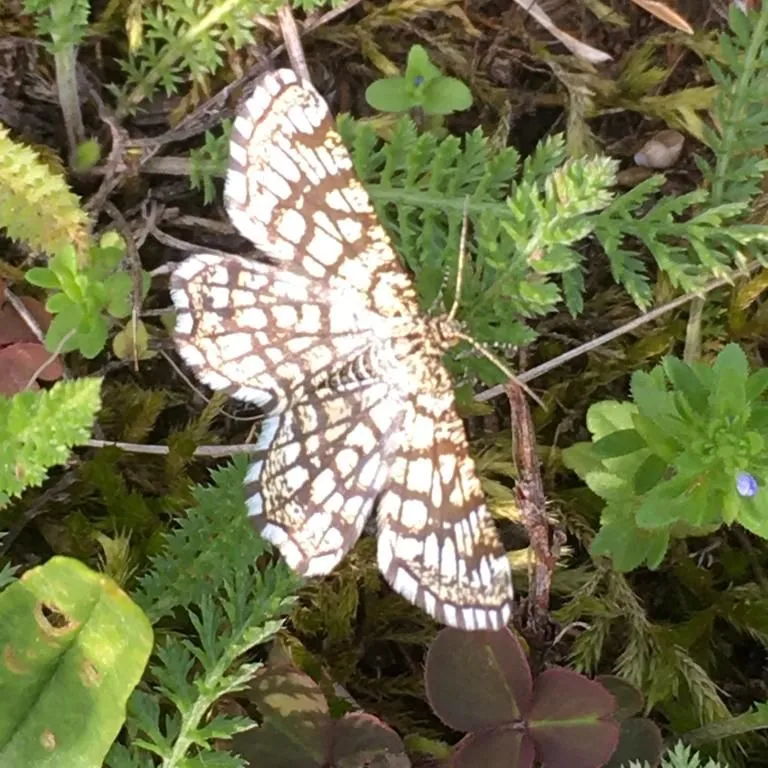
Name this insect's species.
Chiasmia clathrata
